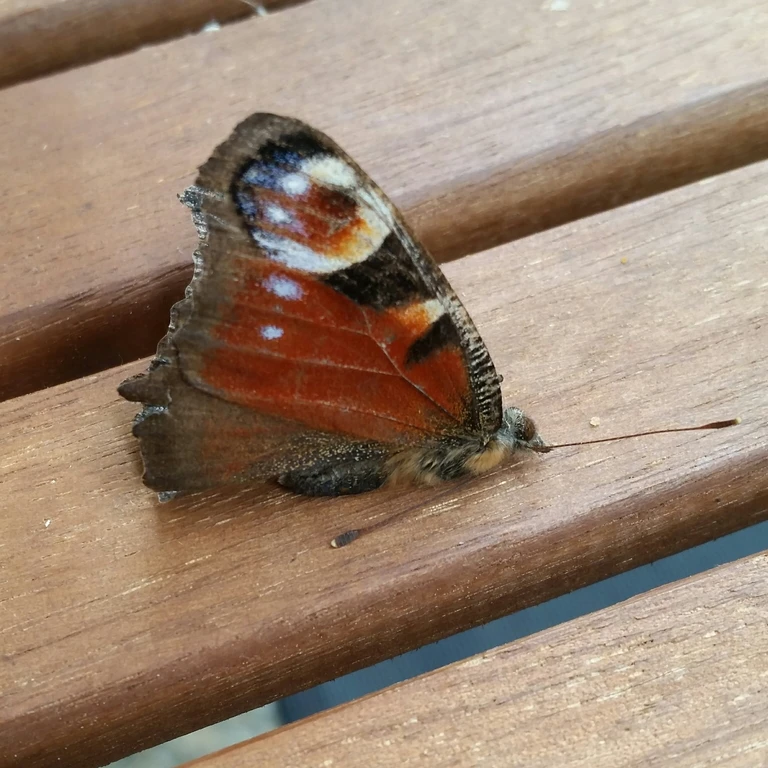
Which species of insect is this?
Aglais io
